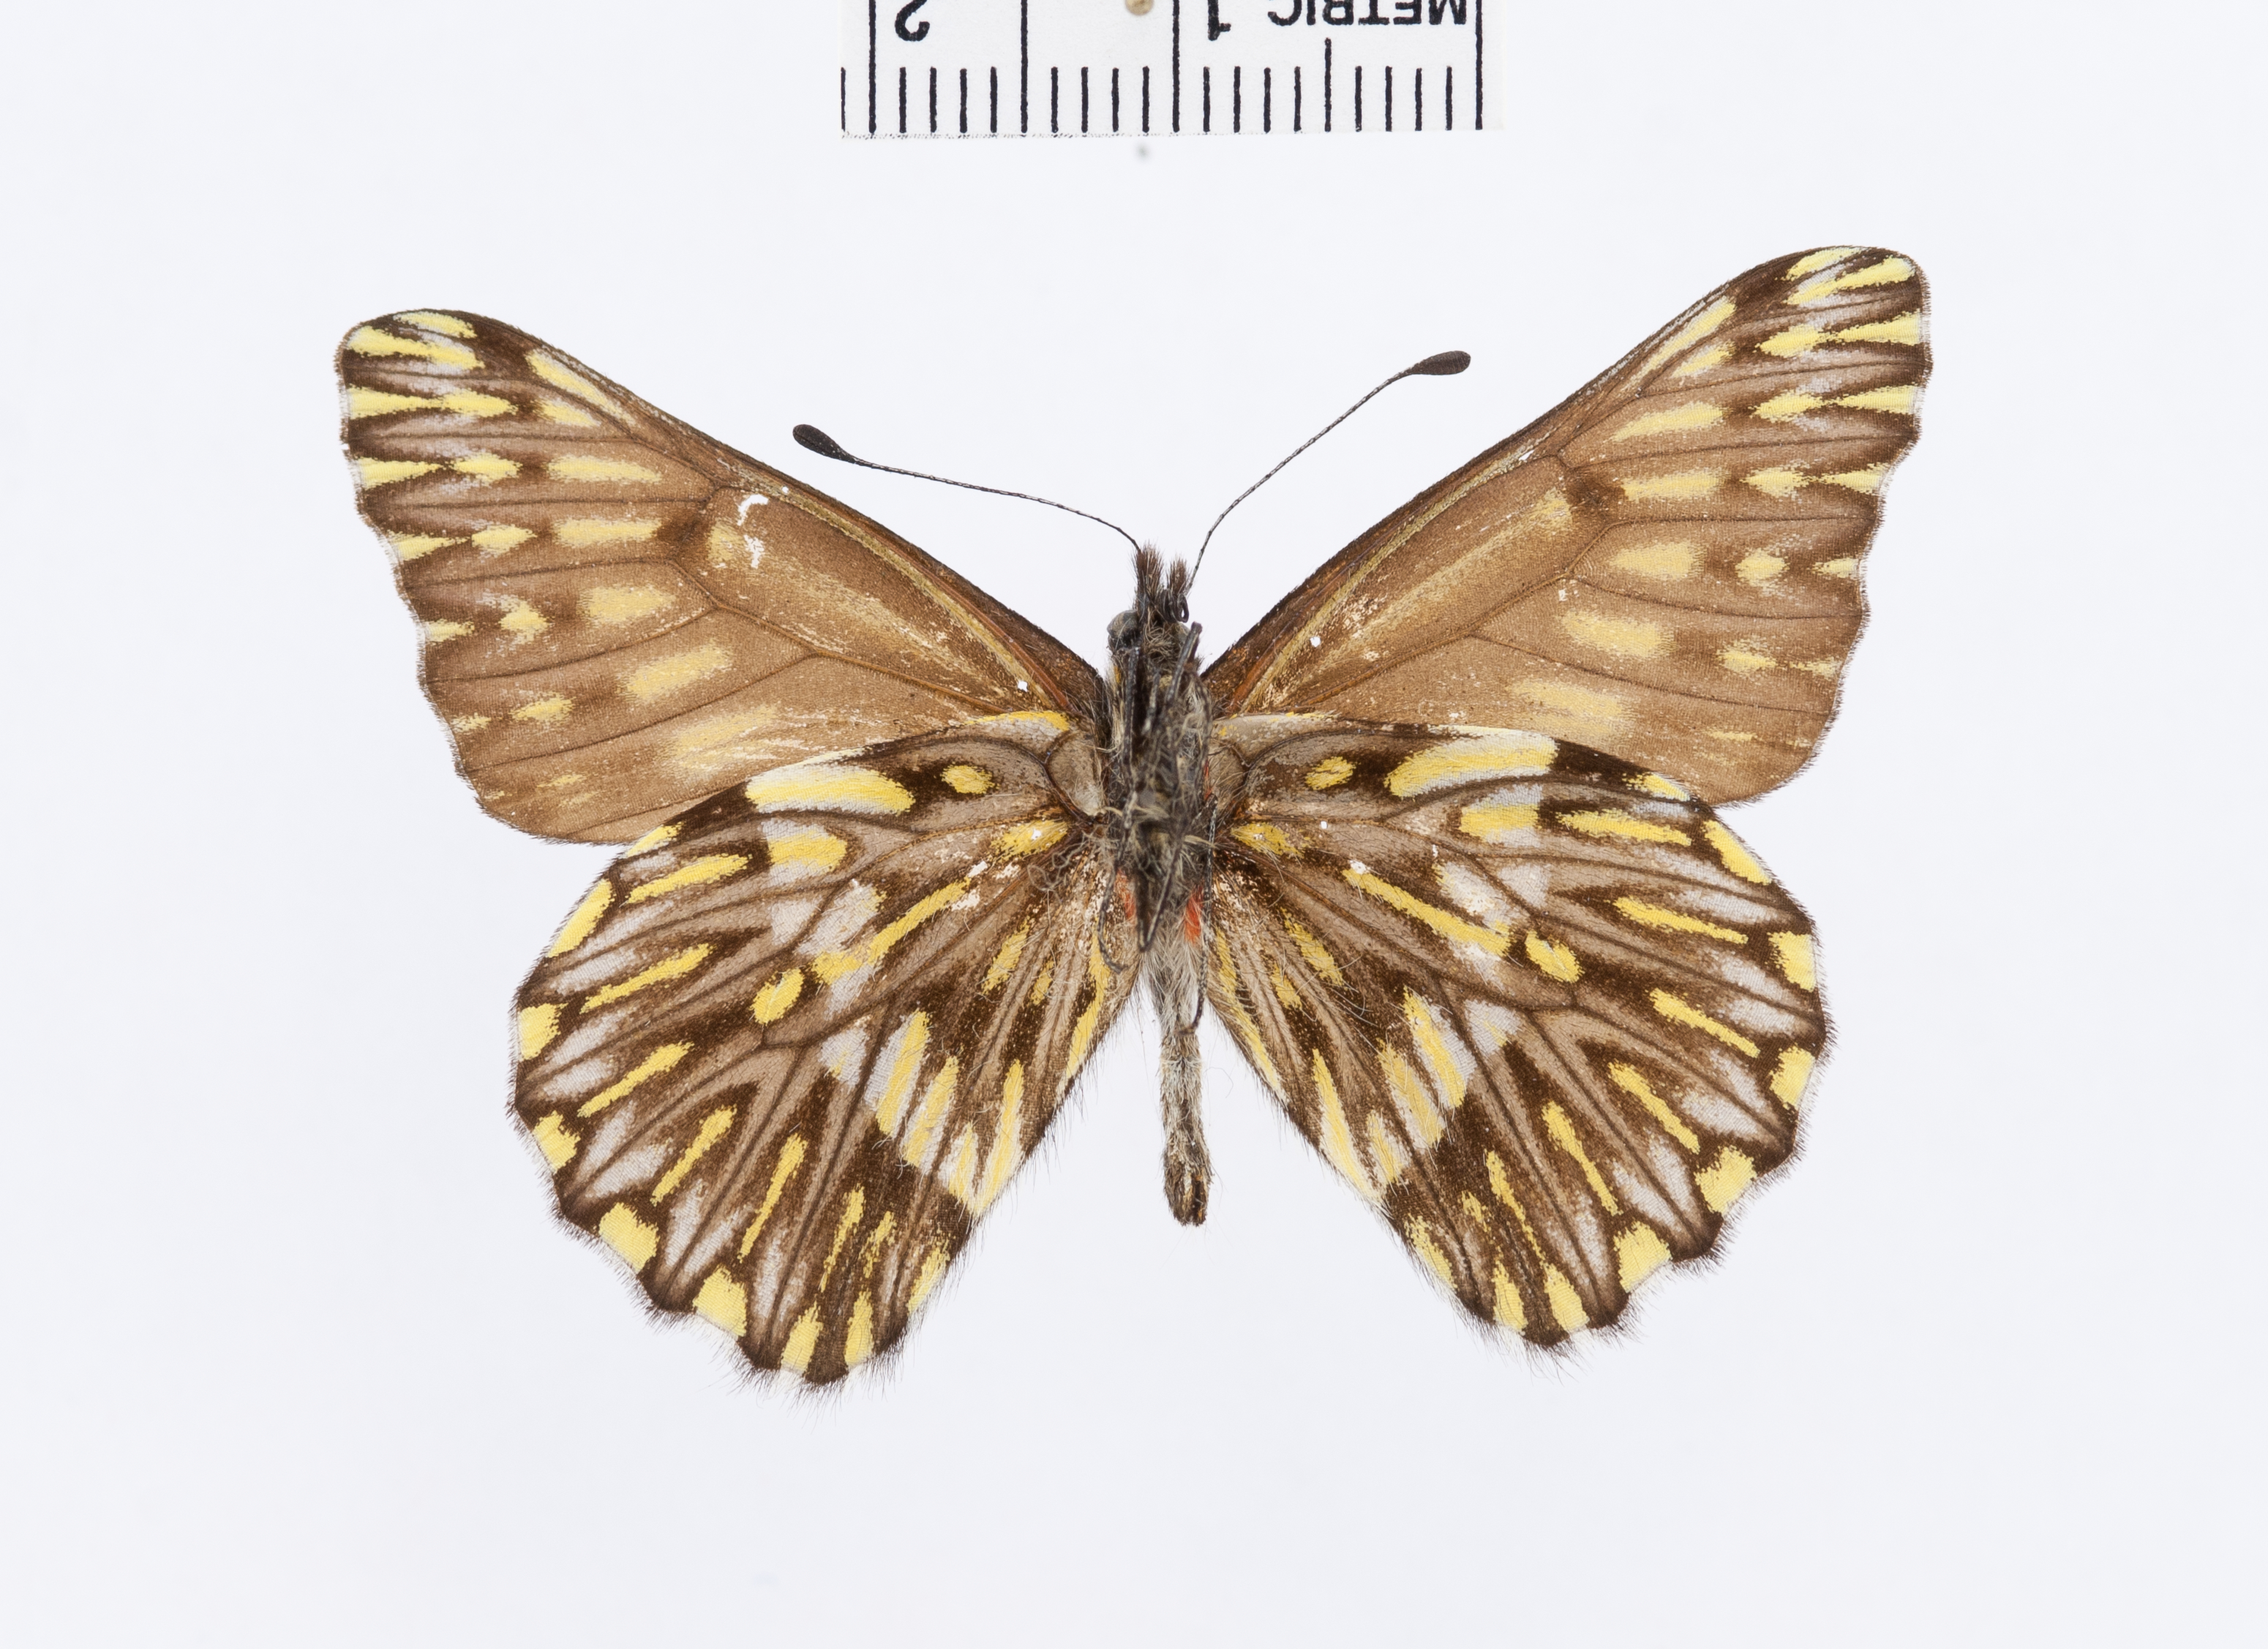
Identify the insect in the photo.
Leodontoia semiramis
